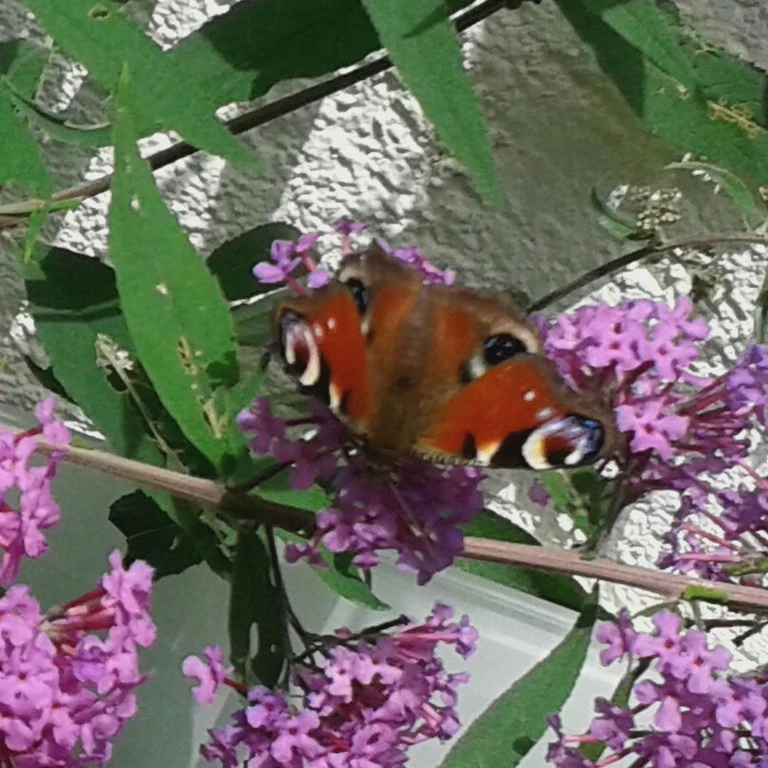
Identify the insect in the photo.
Aglais io
